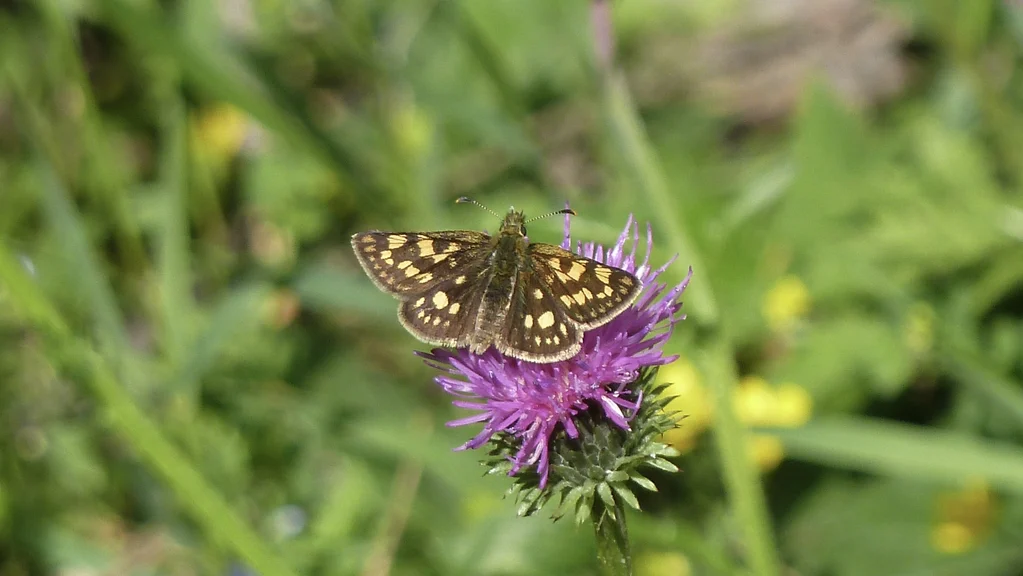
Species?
Carterocephalus palaemon
